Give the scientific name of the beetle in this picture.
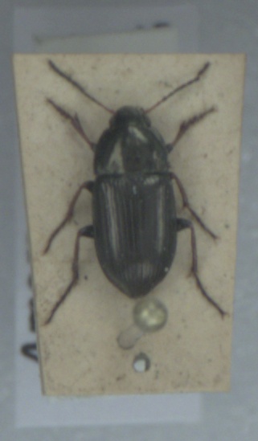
Amara plebeja
